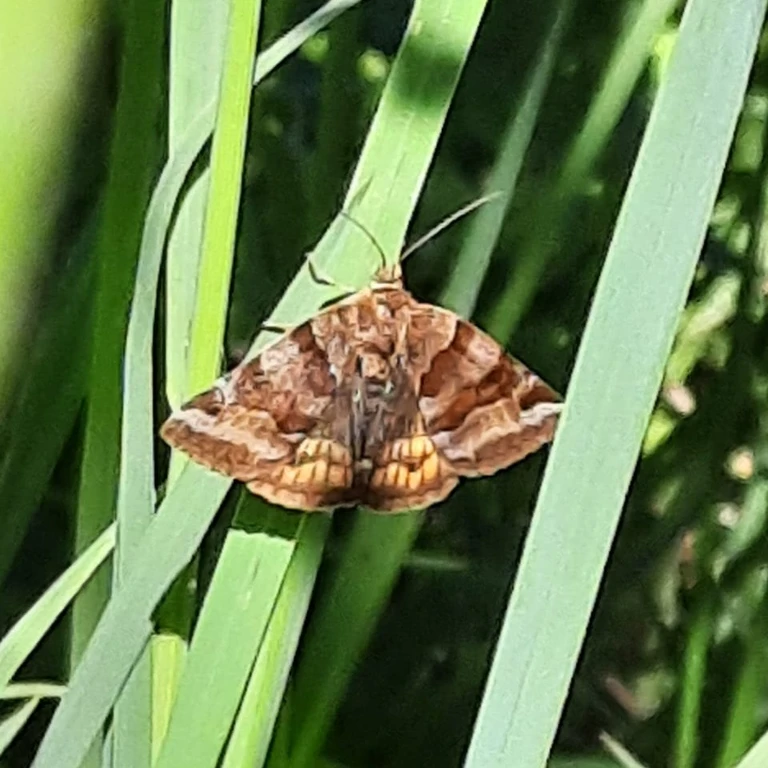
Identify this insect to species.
Euclidia glyphica
